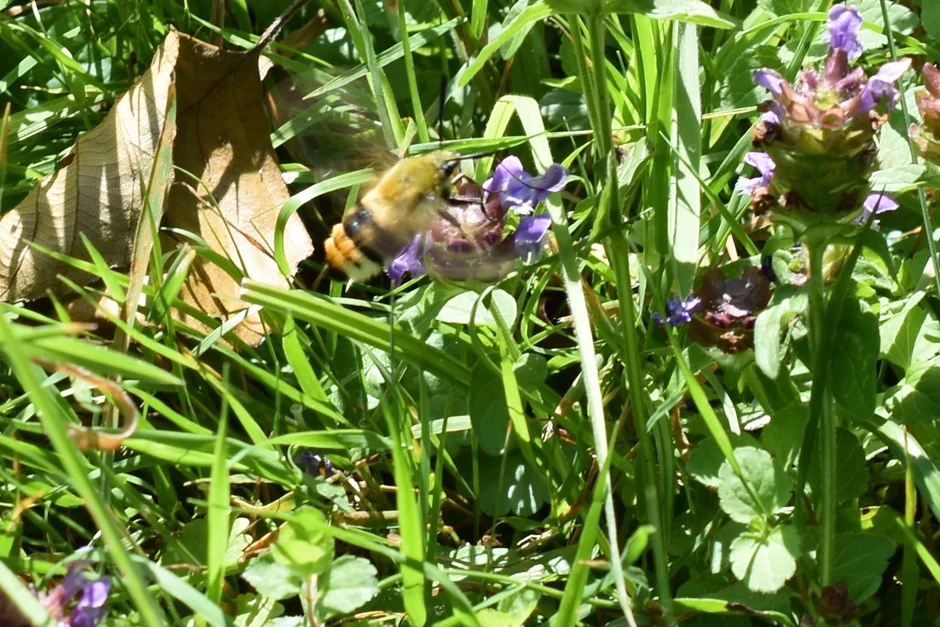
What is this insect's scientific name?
Hemaris fuciformis
